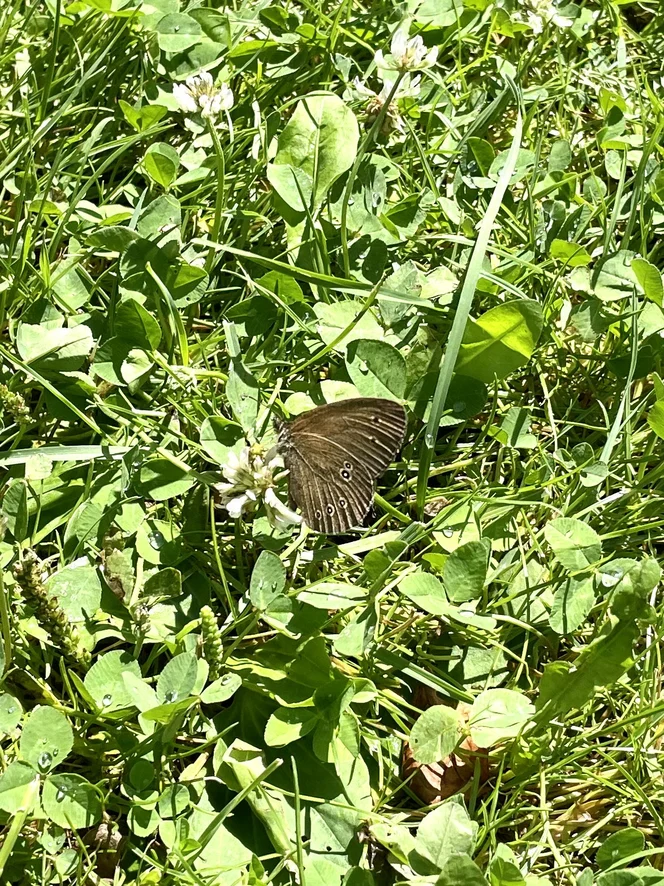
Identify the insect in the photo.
Aphantopus hyperantus
